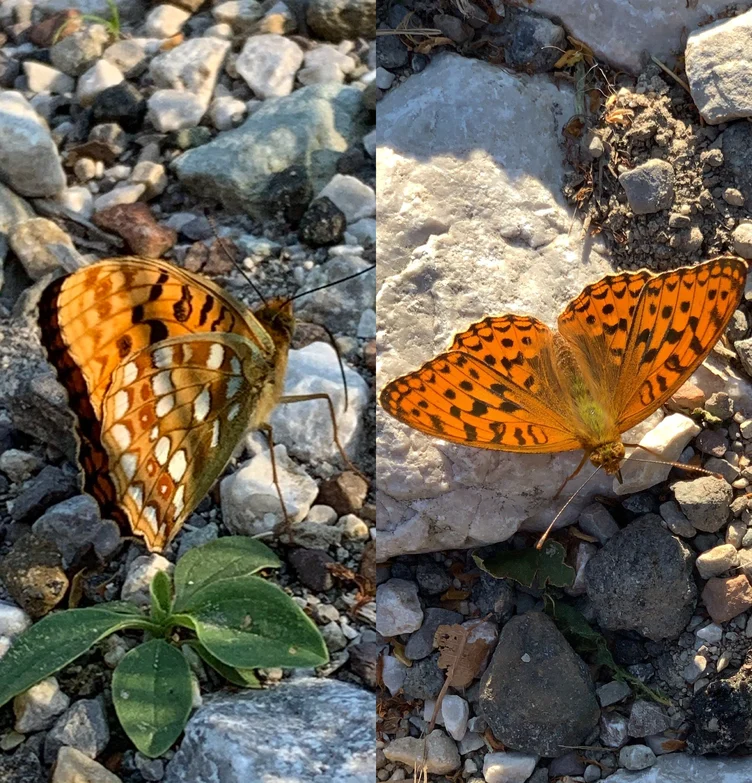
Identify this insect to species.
Fabriciana adippe
